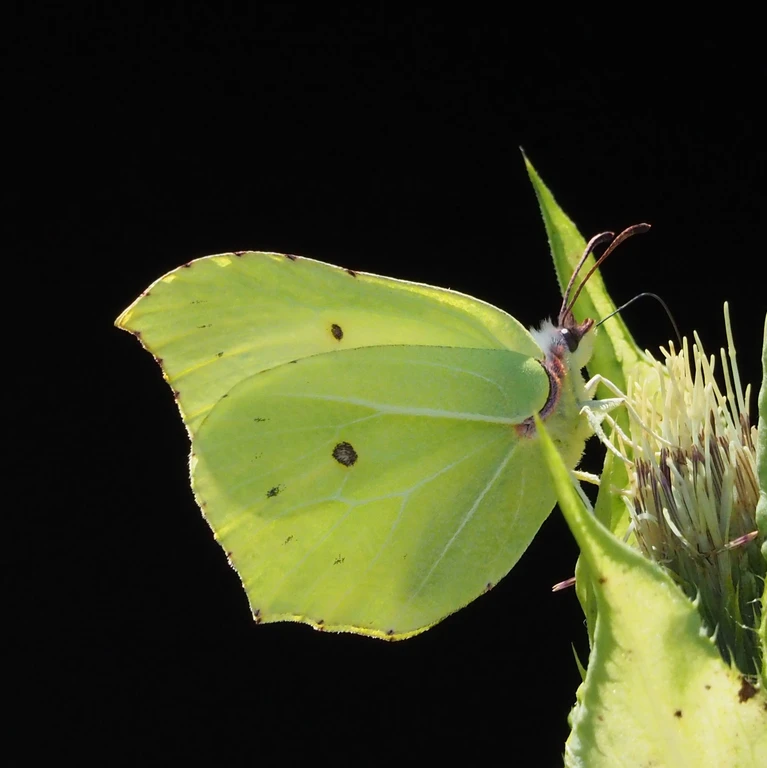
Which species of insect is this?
Gonepteryx rhamni
